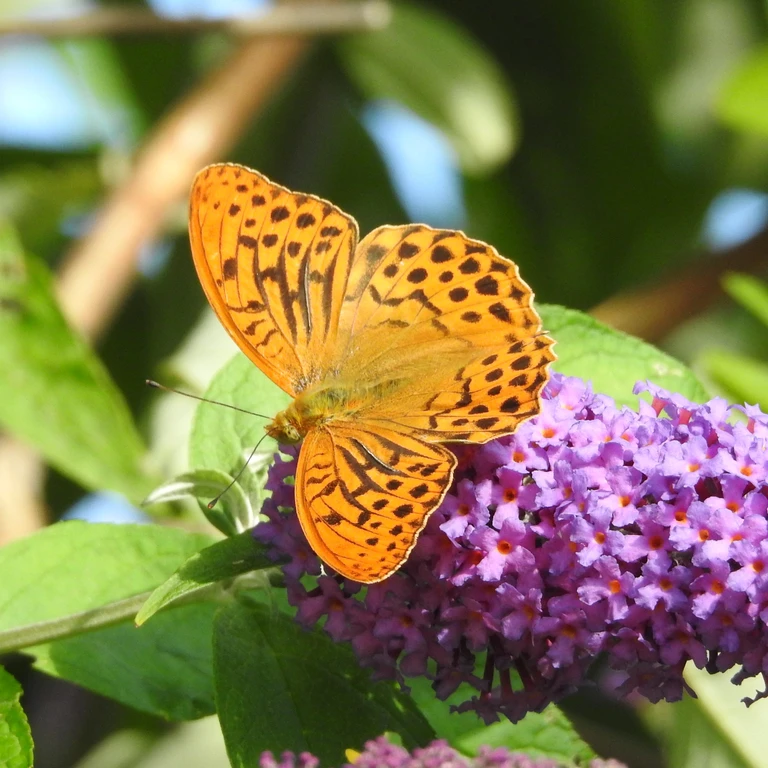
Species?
Argynnis paphia
